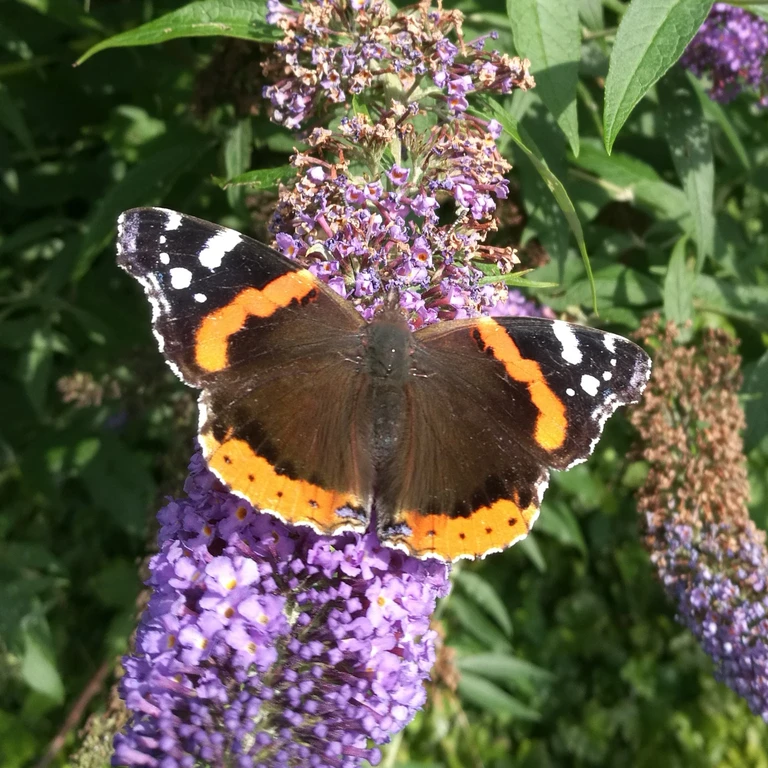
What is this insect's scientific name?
Vanessa atalanta
